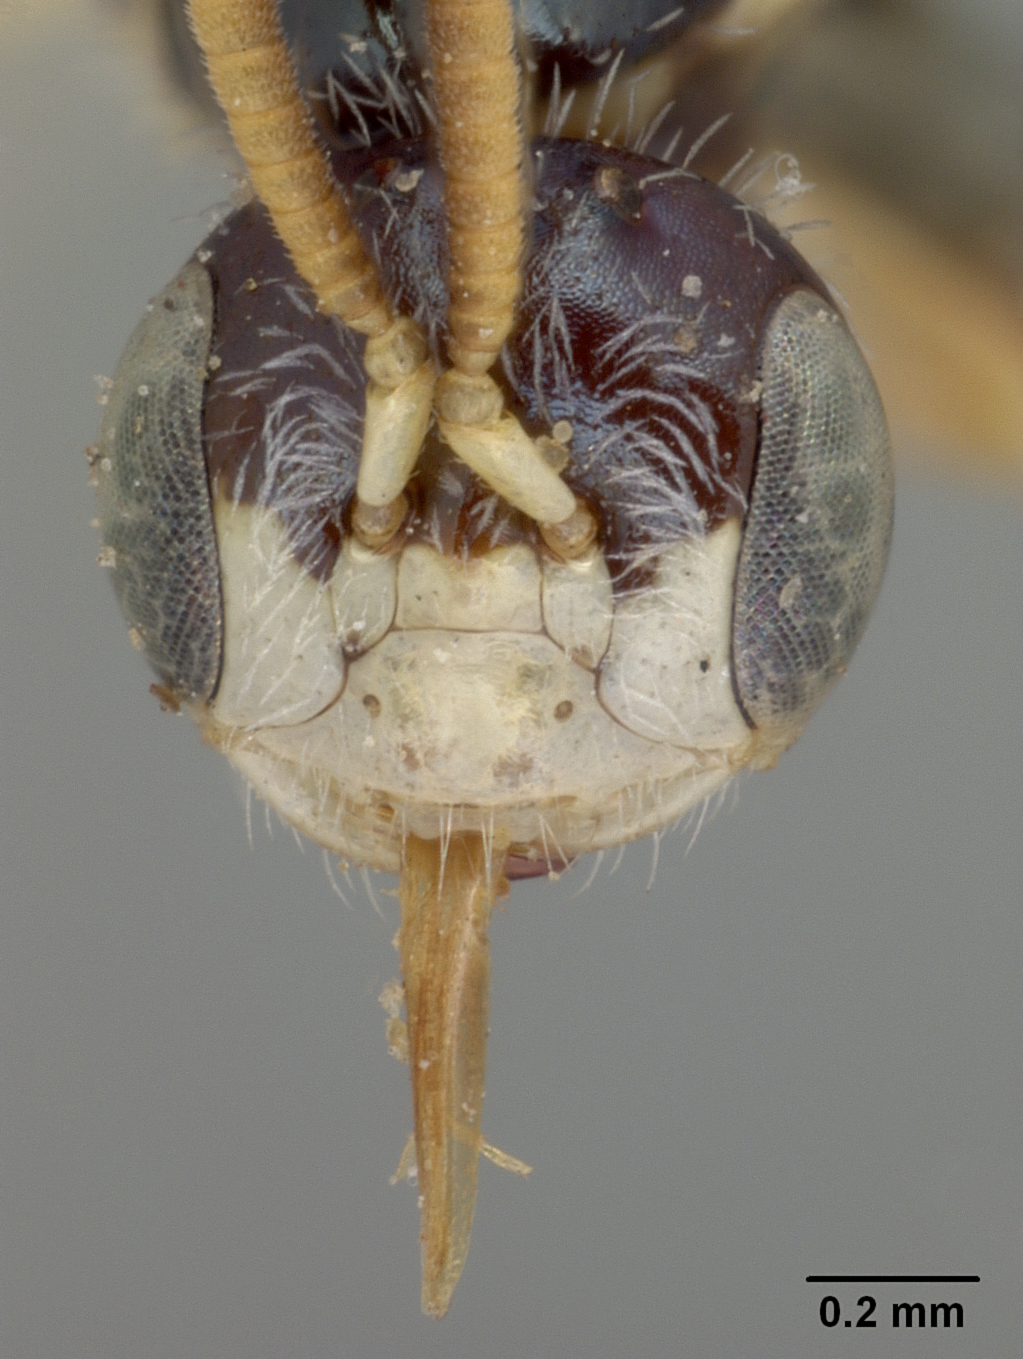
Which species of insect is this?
Perdita chamaesarachae
